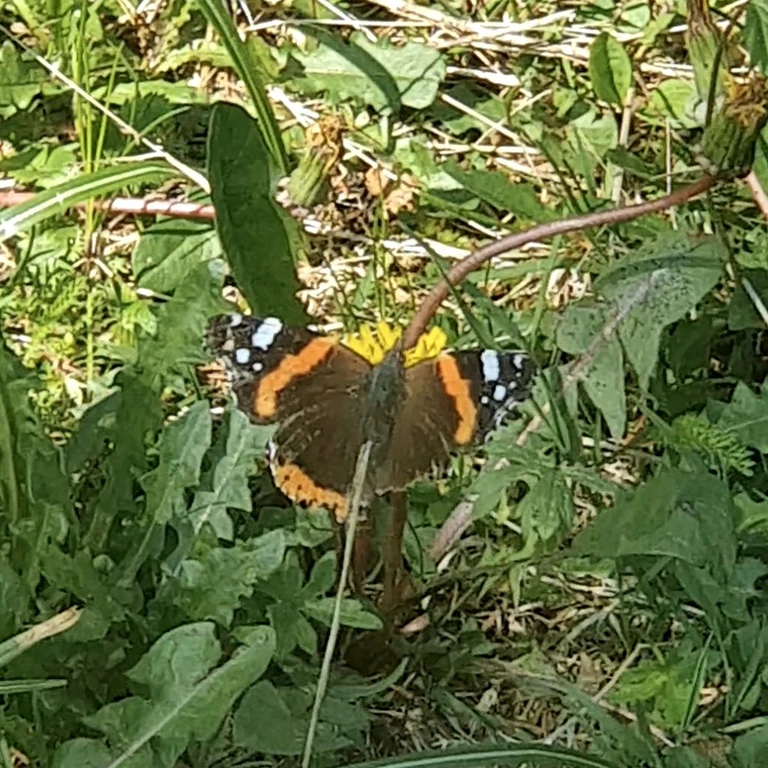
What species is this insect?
Vanessa atalanta
